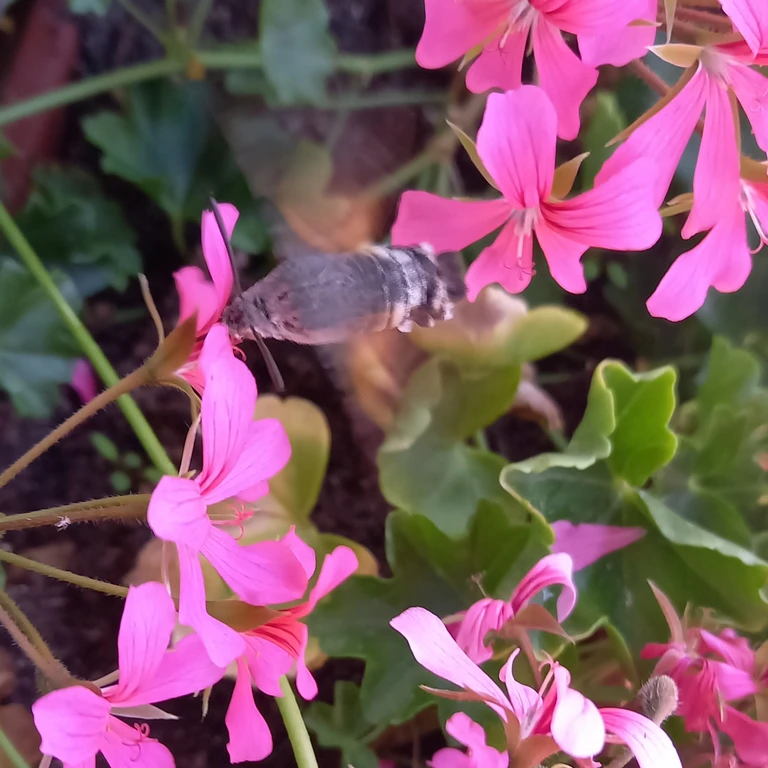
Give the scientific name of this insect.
Macroglossum stellatarum
